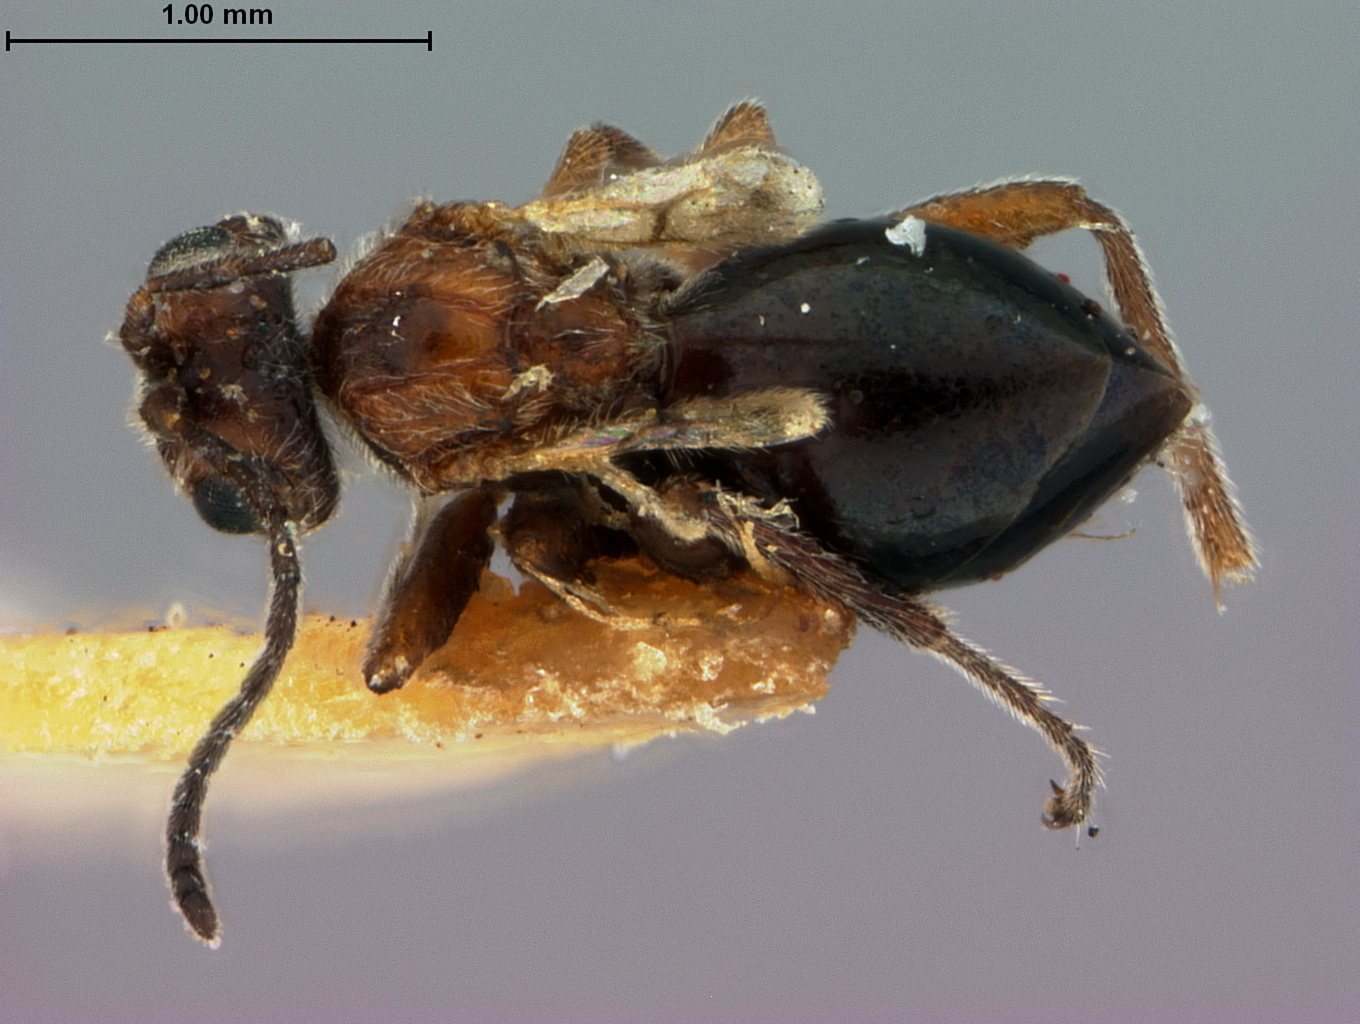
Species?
Xanthoteras teres
